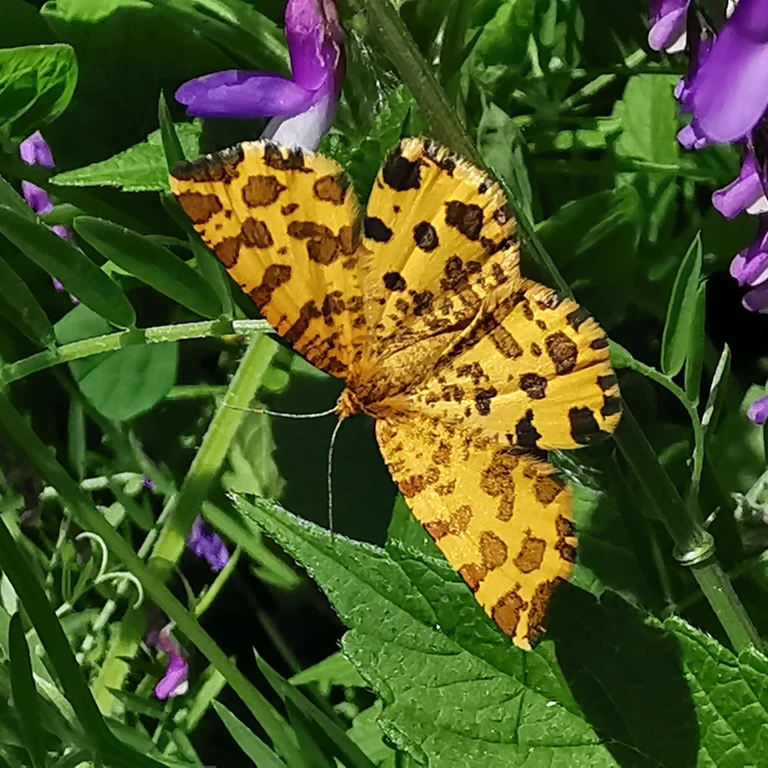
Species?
Pseudopanthera macularia
